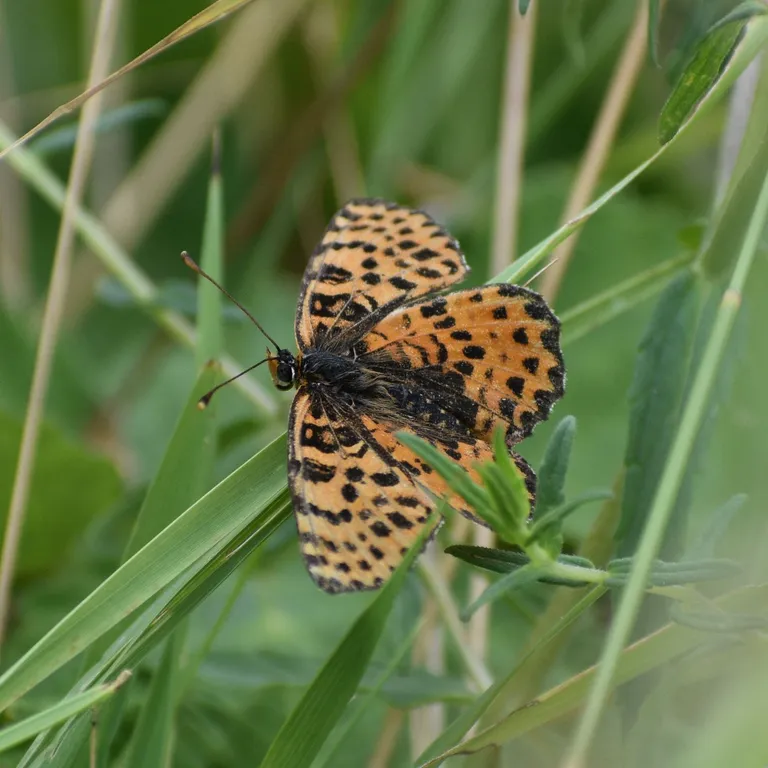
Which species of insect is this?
Melitaea didyma
